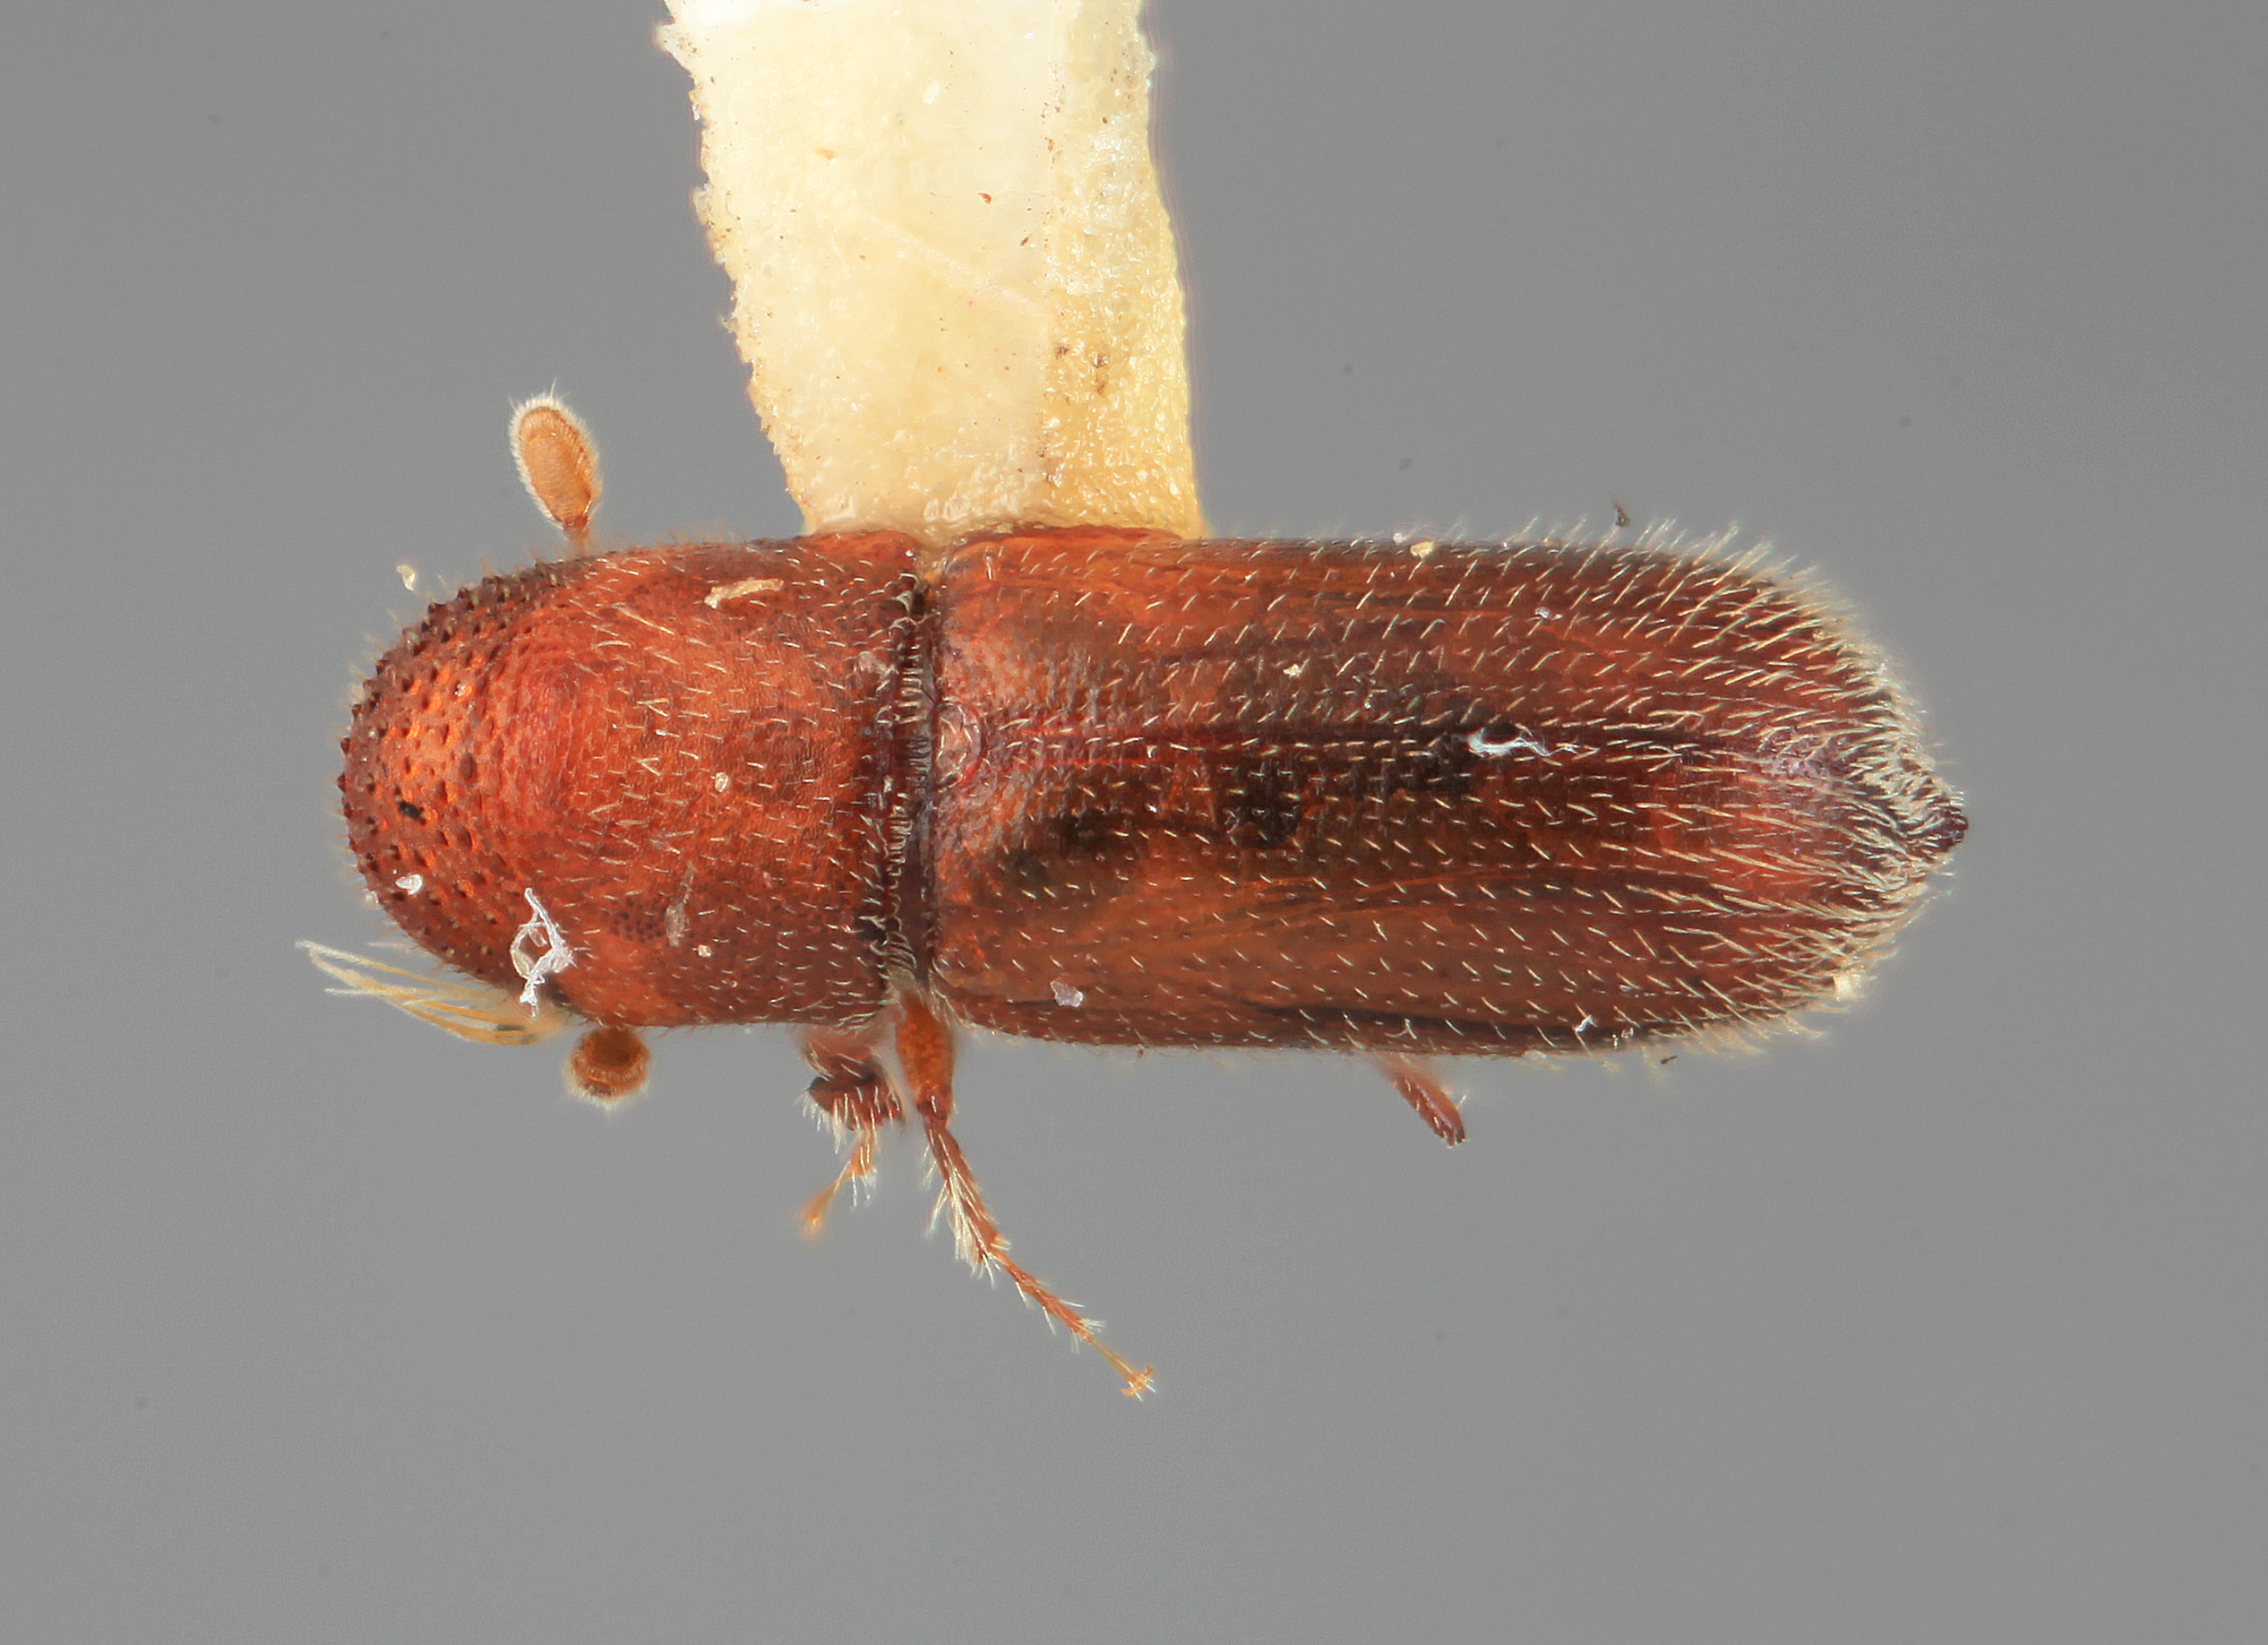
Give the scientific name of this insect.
Micracis torus
